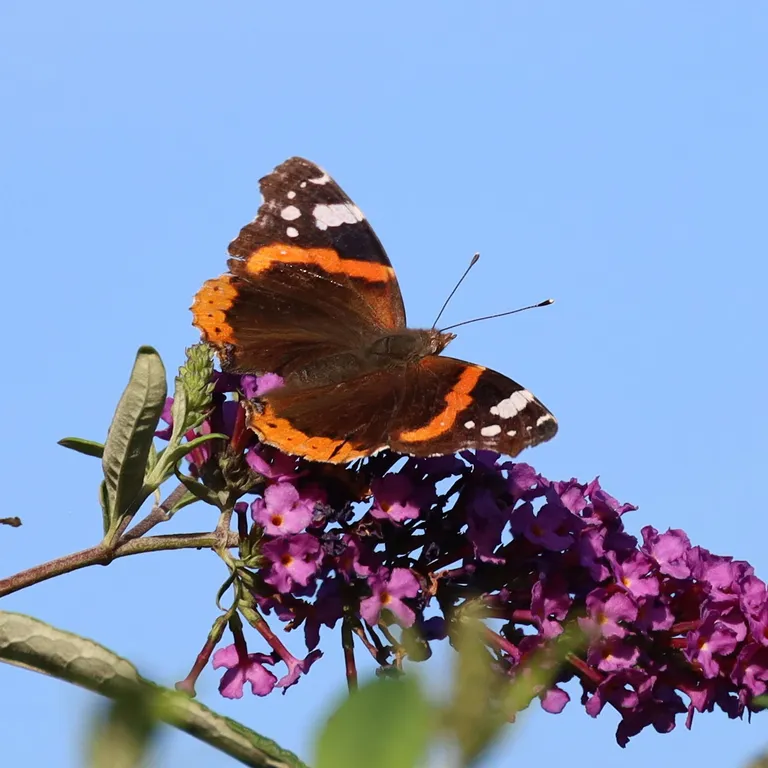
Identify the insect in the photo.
Vanessa atalanta
